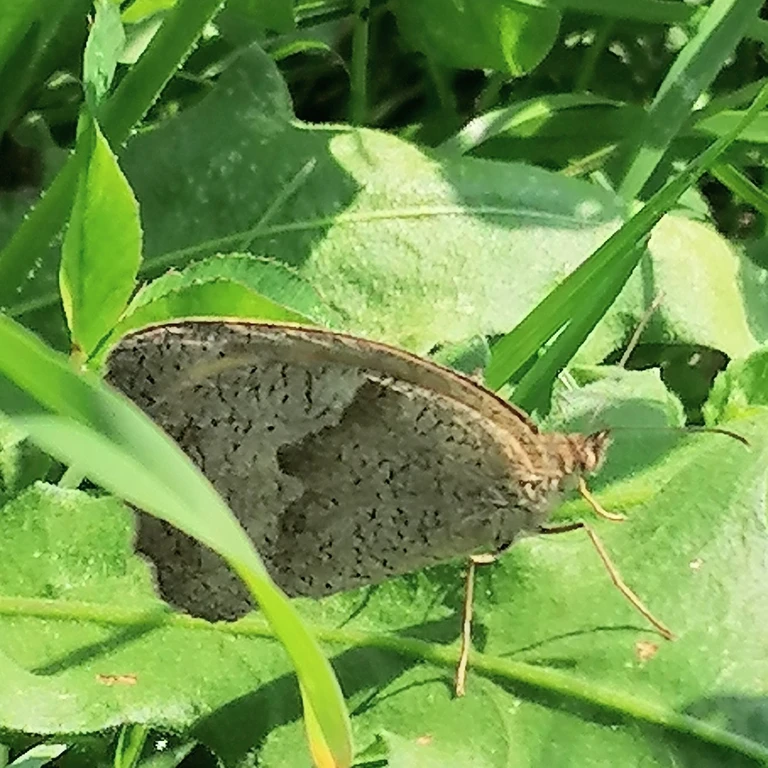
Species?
Maniola jurtina
